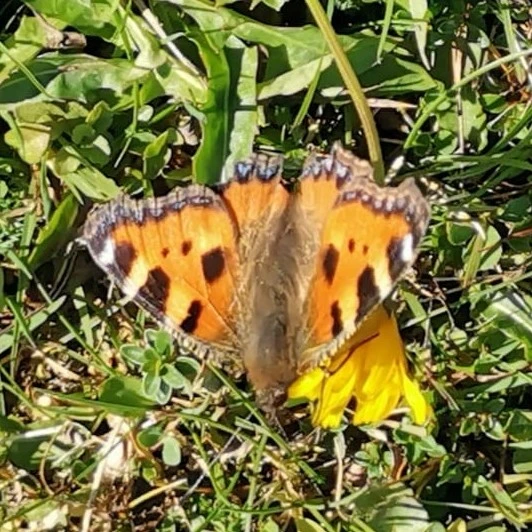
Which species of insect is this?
Aglais urticae
